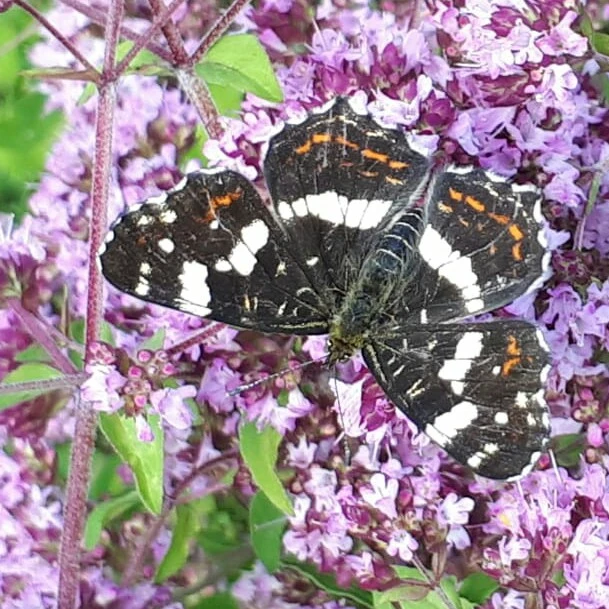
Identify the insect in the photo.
Araschnia levana
